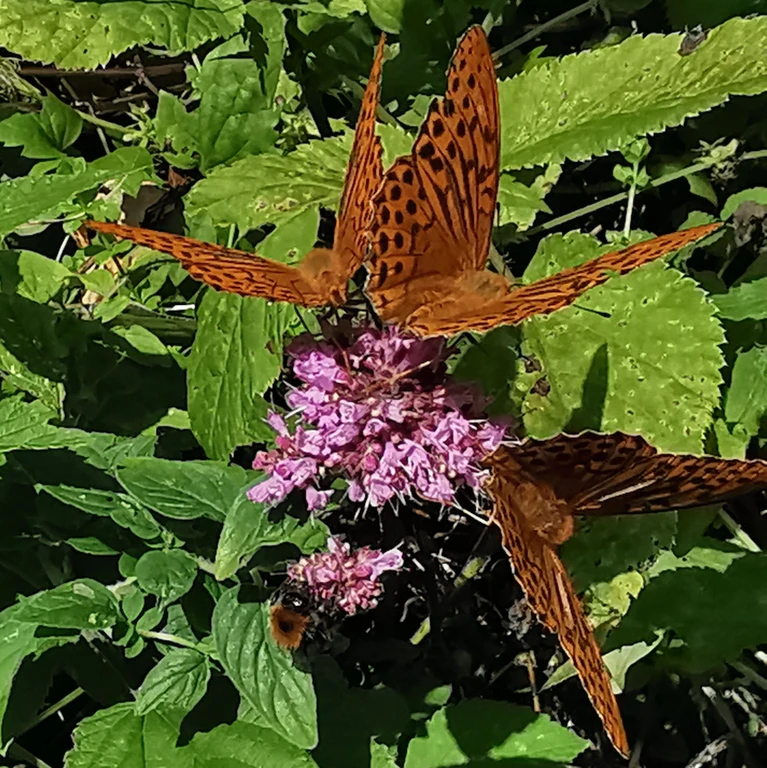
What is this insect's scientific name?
Argynnis paphia
